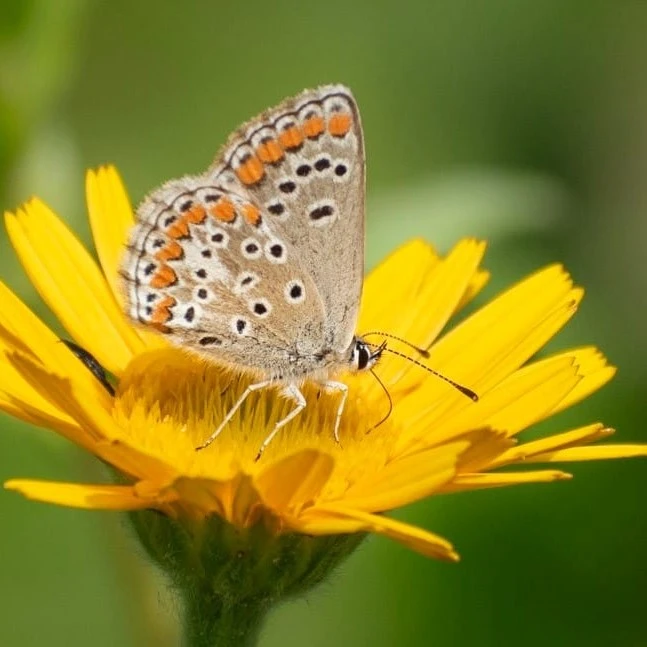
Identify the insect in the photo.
Aricia agestis/artaxerxes
